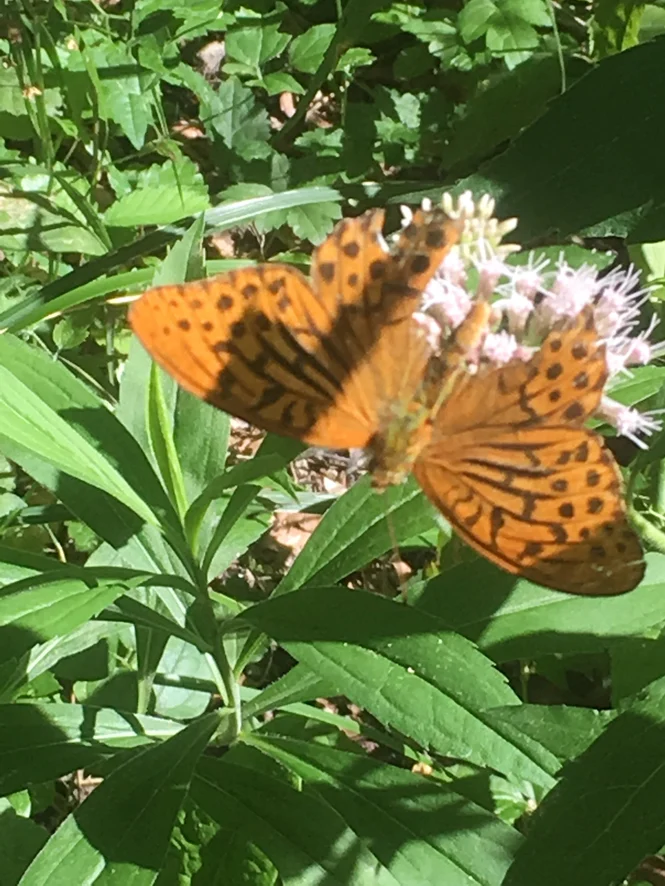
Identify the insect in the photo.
Argynnis paphia
